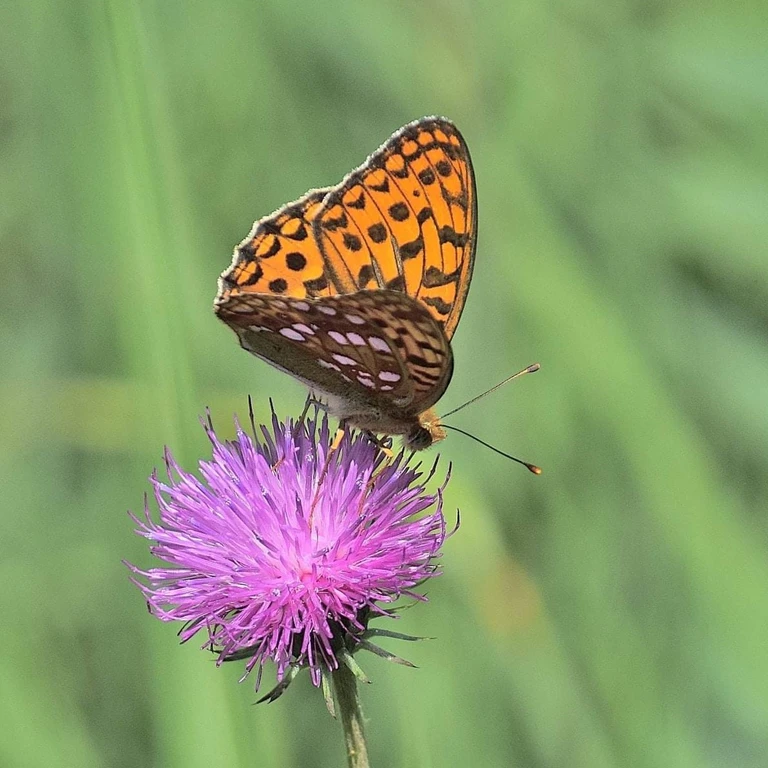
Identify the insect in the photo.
Fabriciana adippe
